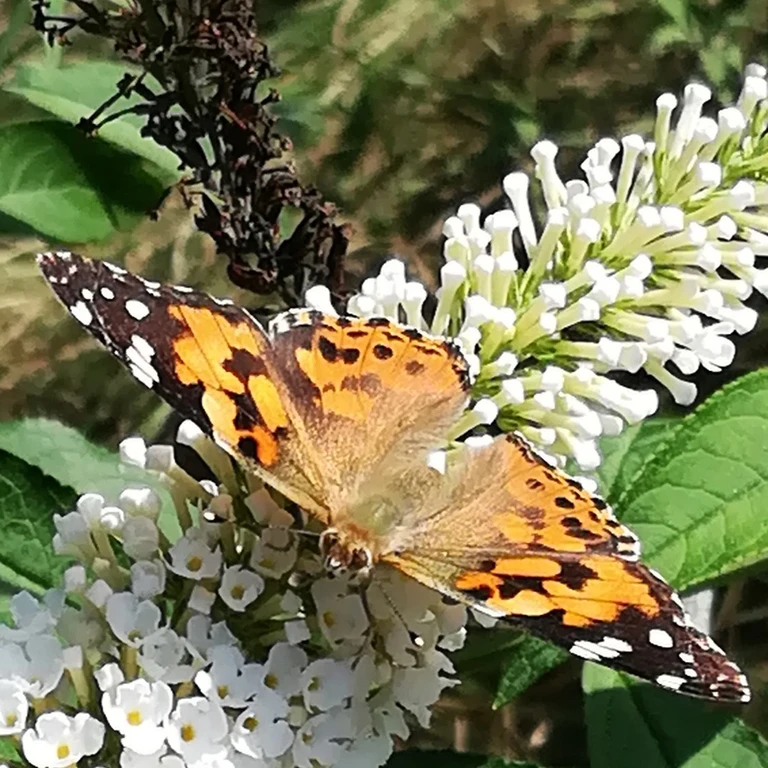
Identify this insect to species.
Vanessa cardui
